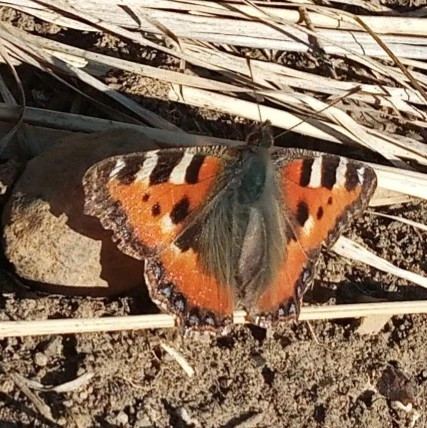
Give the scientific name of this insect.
Aglais urticae
